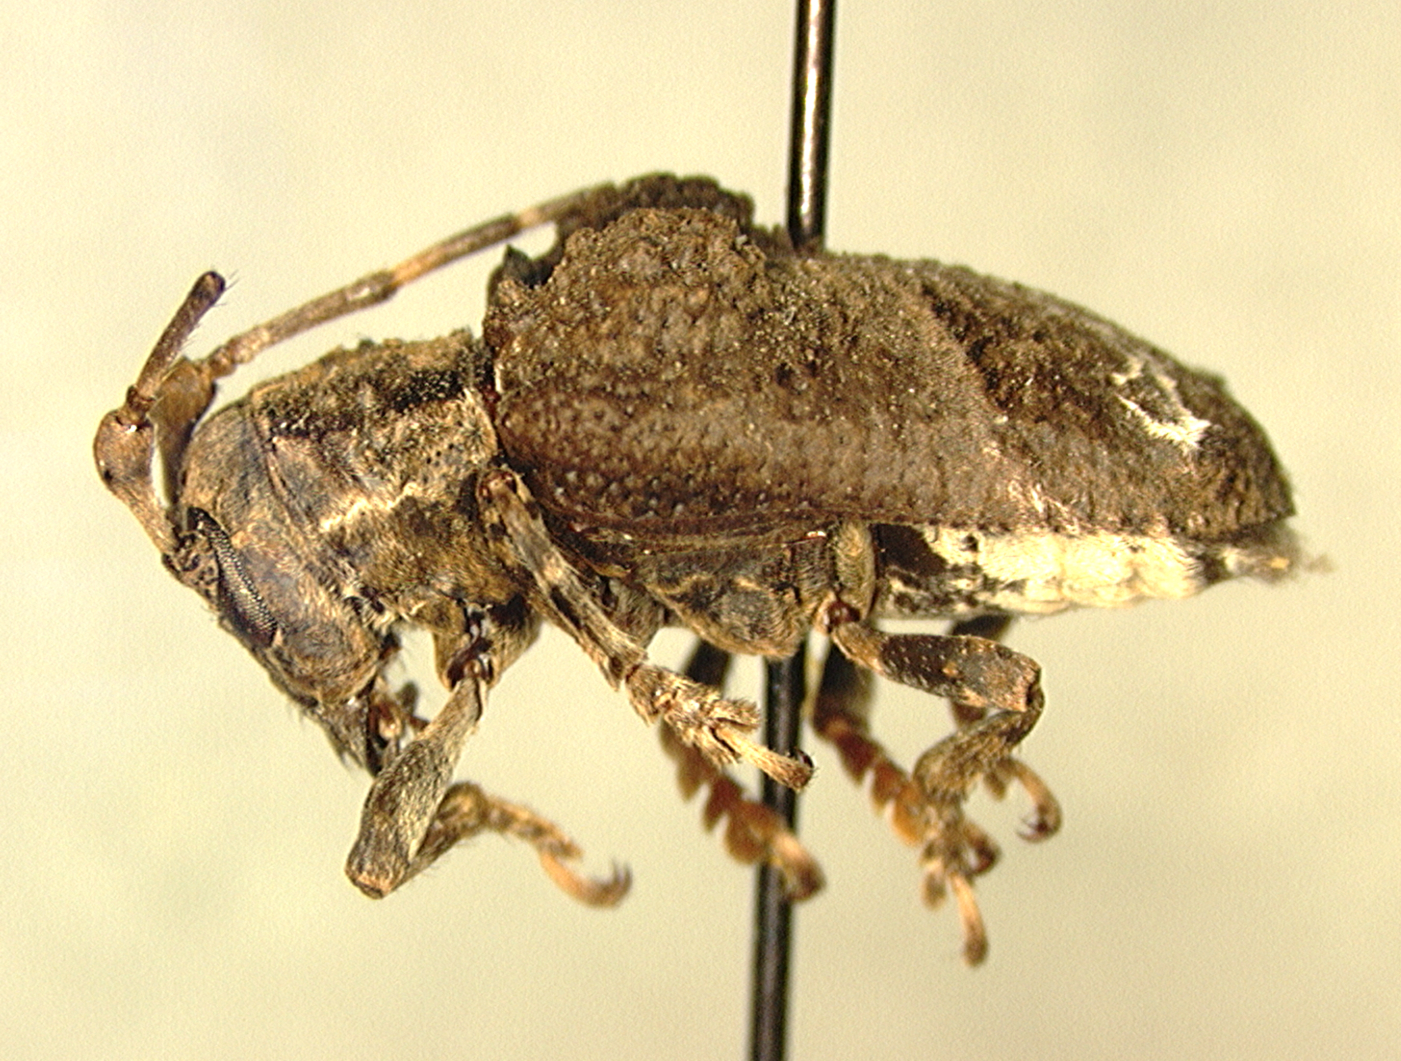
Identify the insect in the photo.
Trachysomus mexicanus
